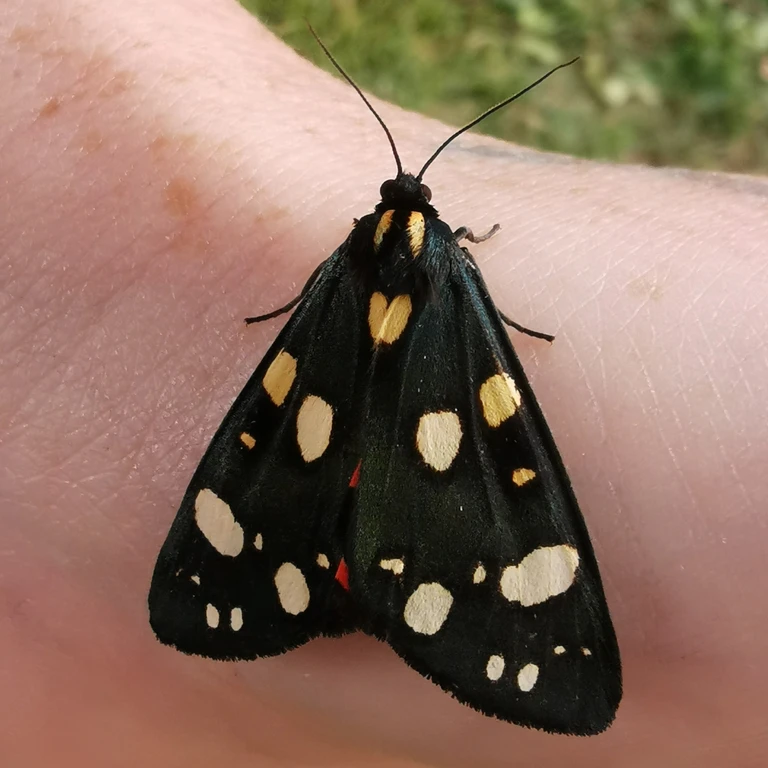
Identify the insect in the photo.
Callimorpha dominula
